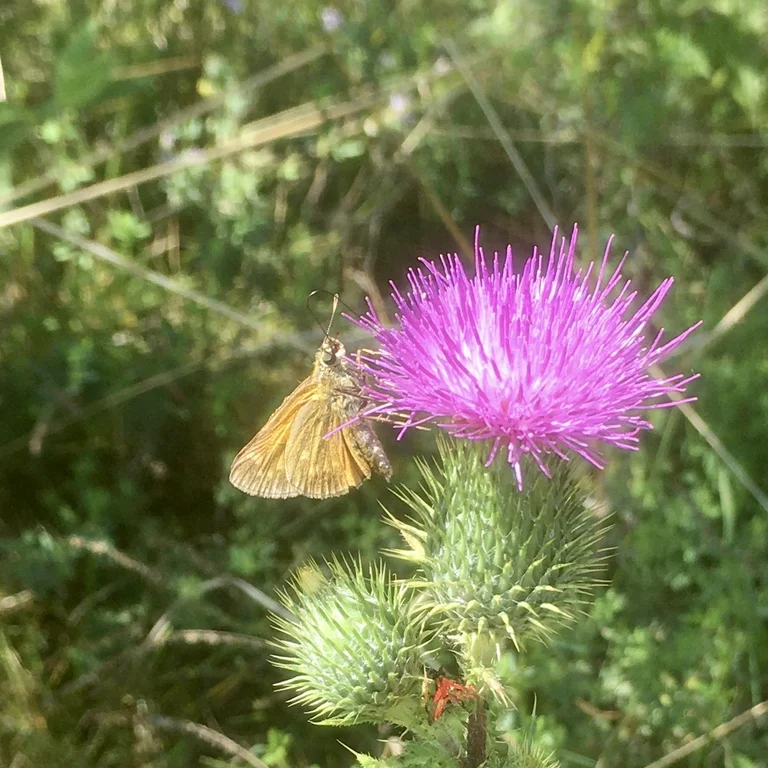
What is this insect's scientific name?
Ochlodes sylvanus (also Ochlodes venata)
